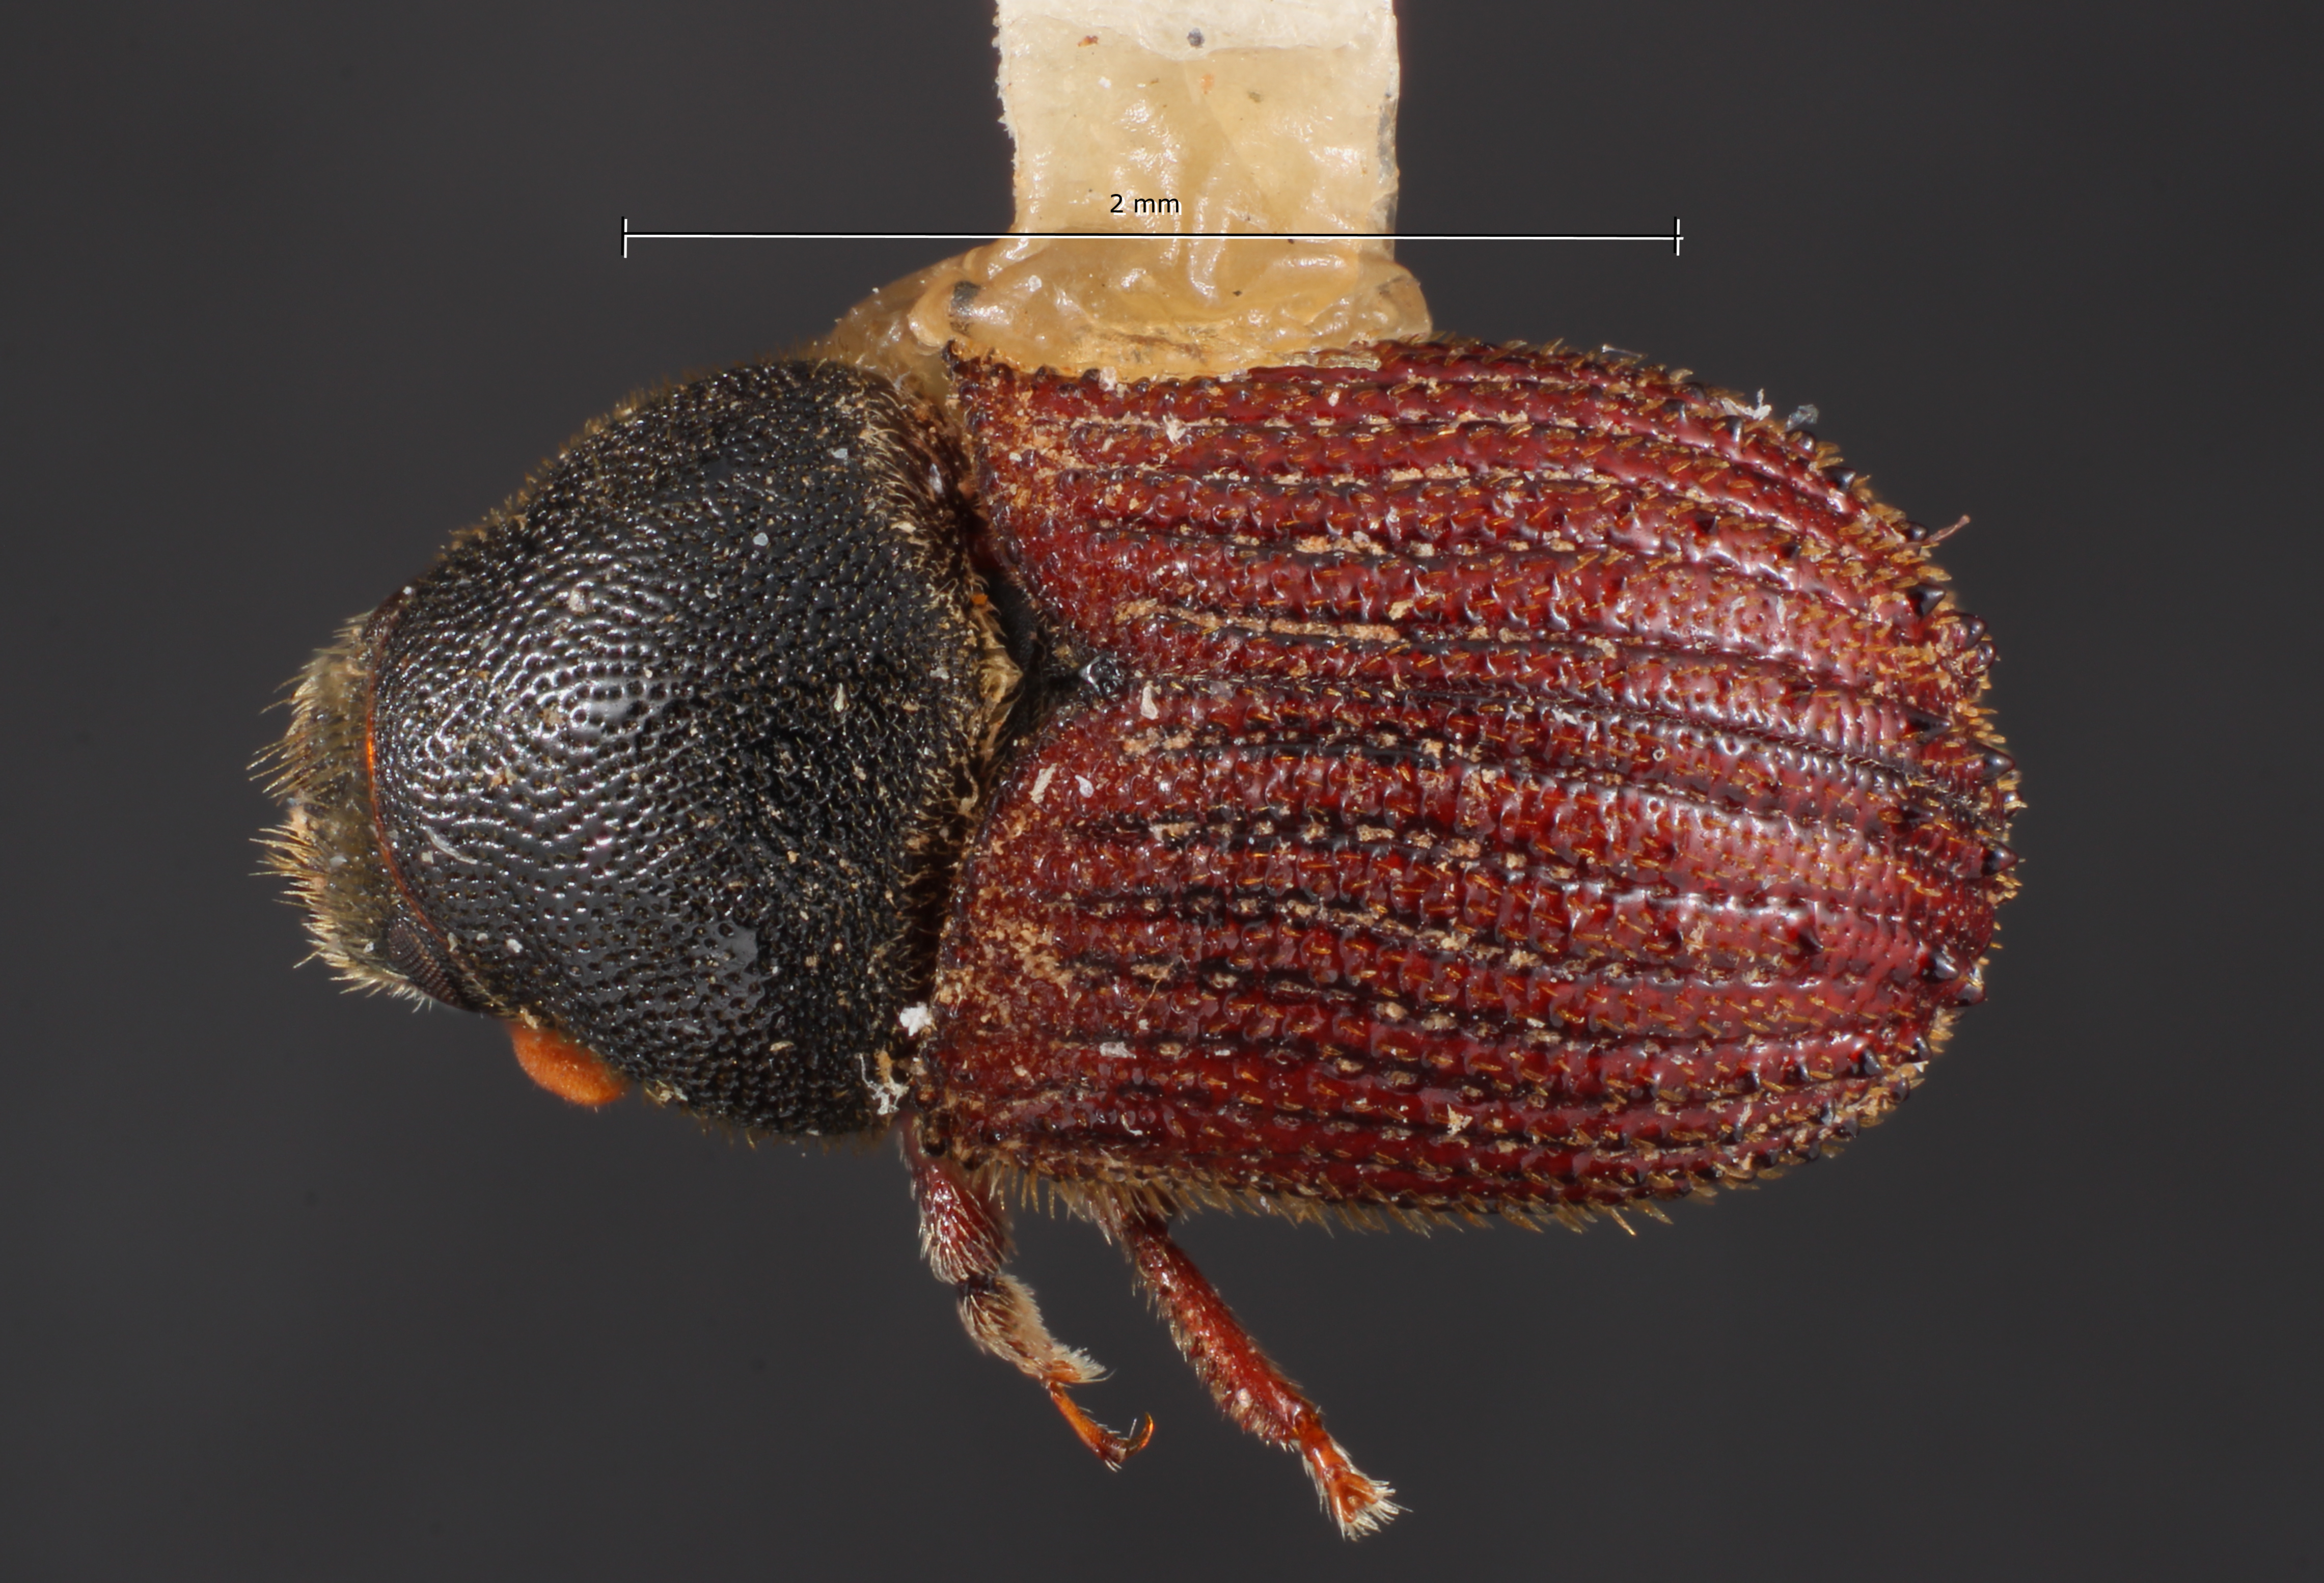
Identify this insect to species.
Phloeosinus deleoni
